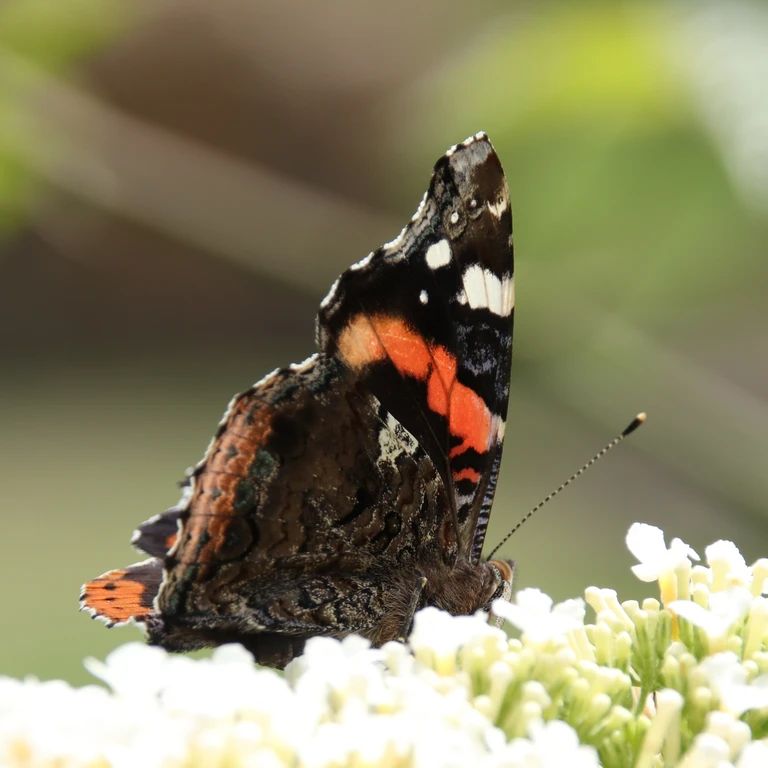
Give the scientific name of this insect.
Vanessa atalanta
